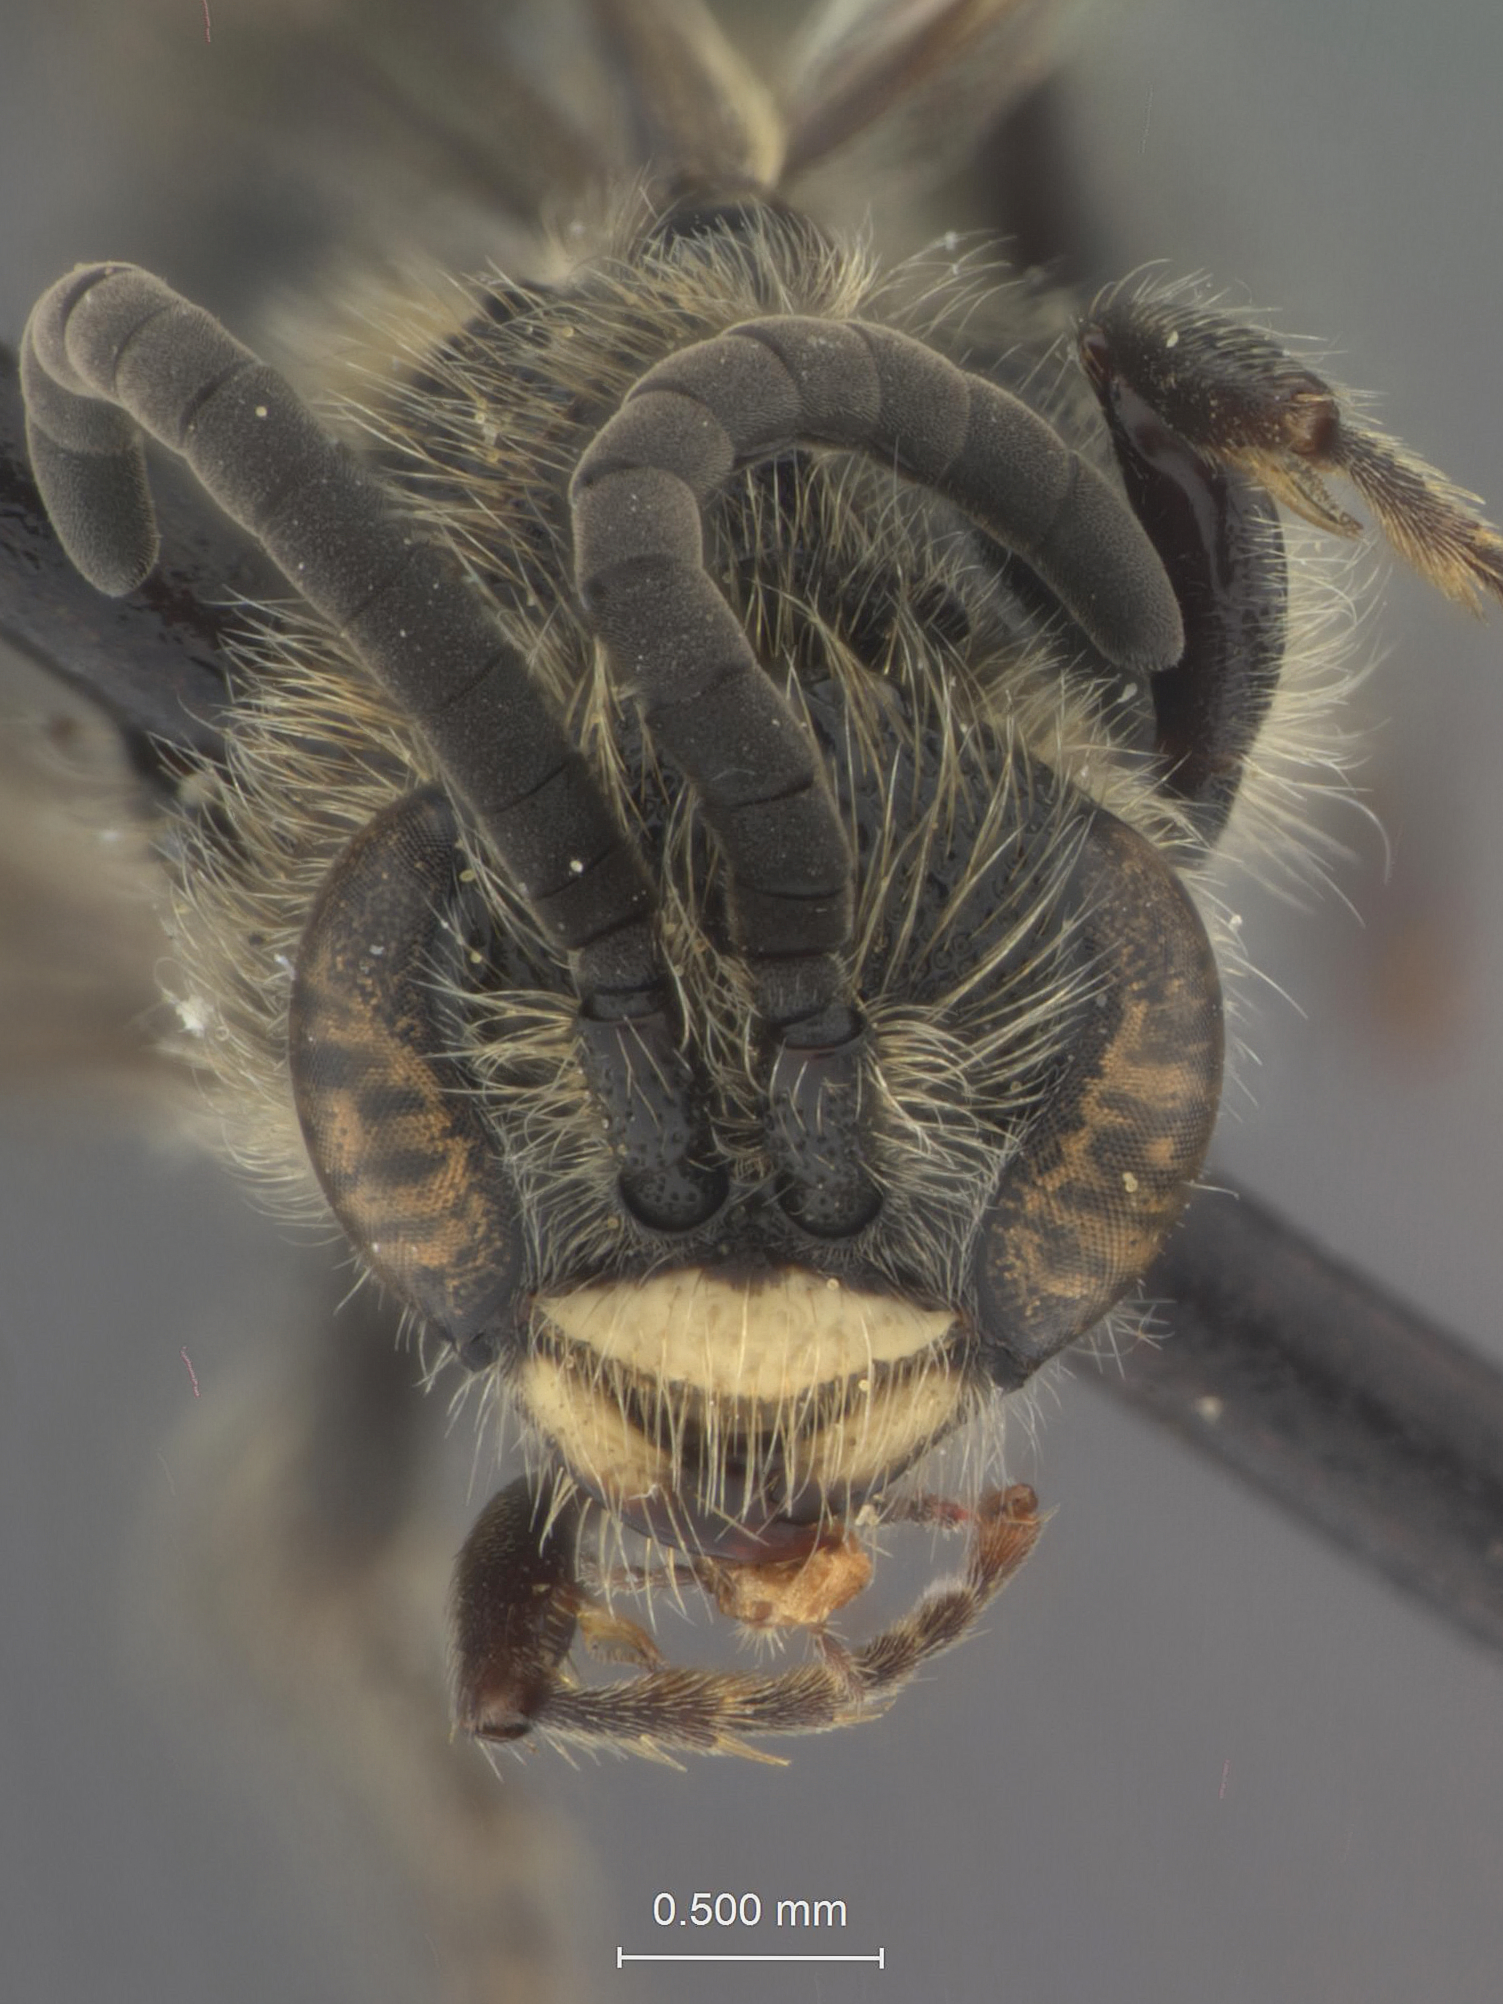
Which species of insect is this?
Paratiphia pueblae
